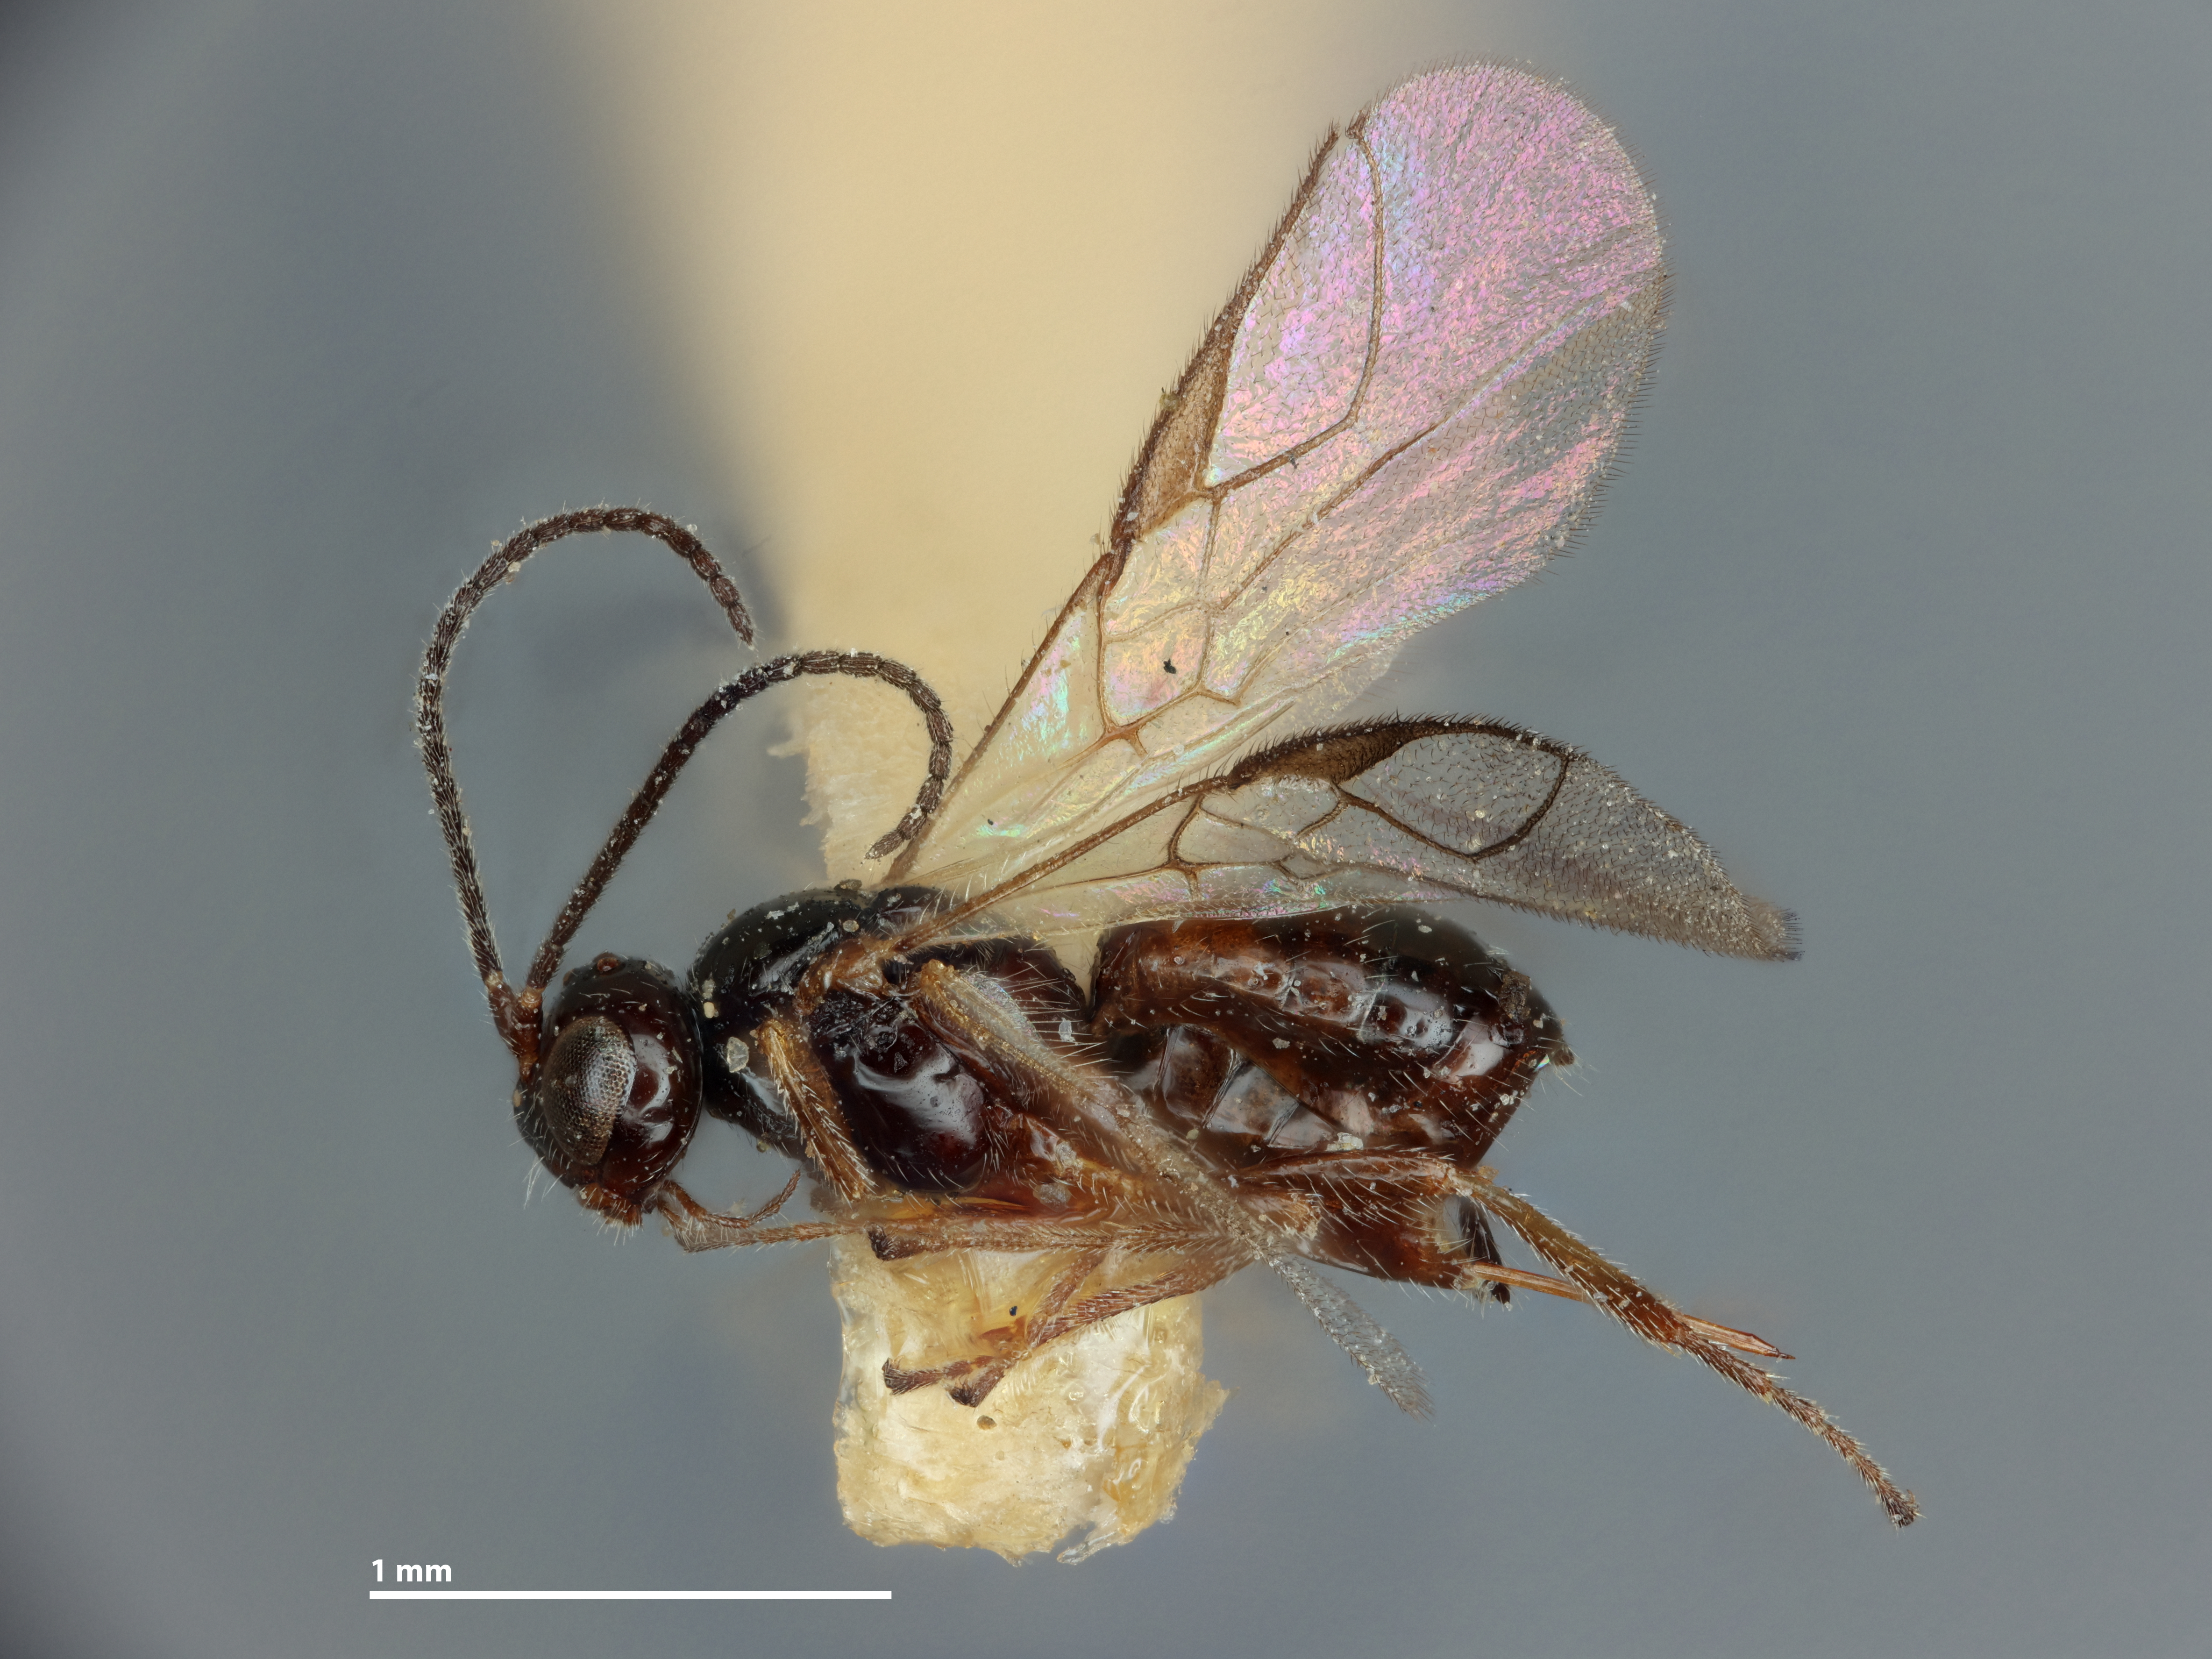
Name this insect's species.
Opius hagermanicus
